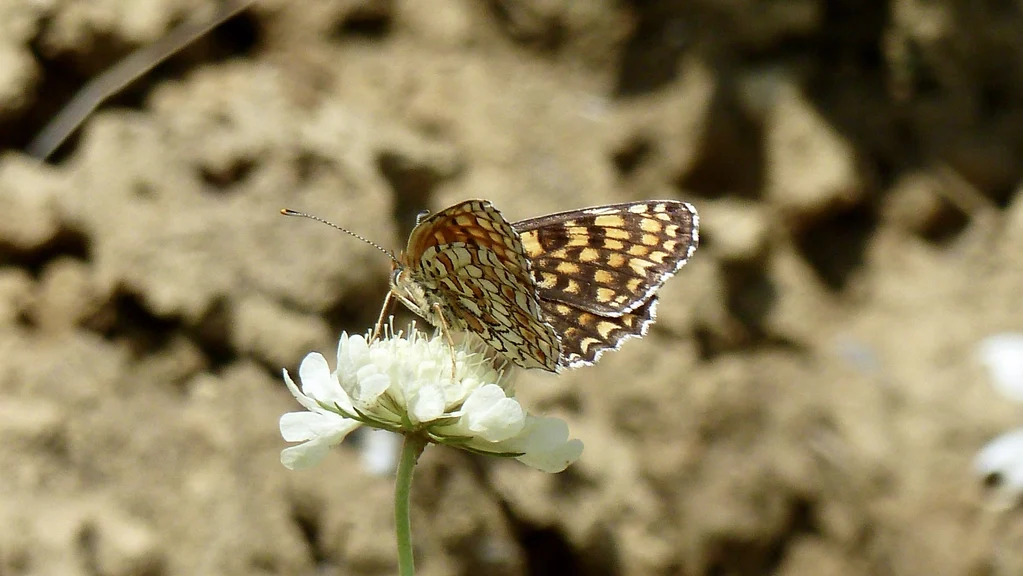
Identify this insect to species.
Melitaea phoebe
